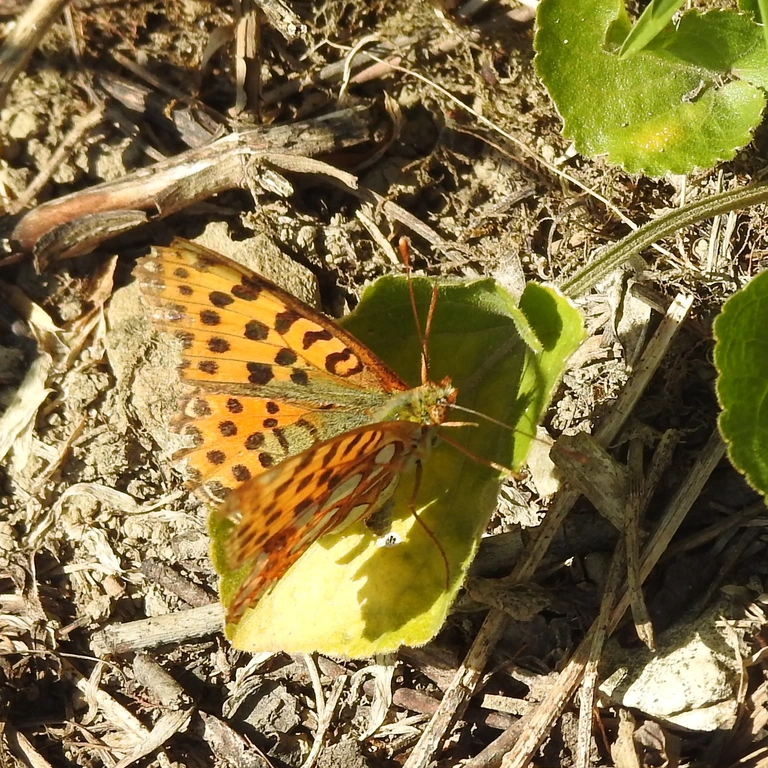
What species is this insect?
Issoria lathonia
